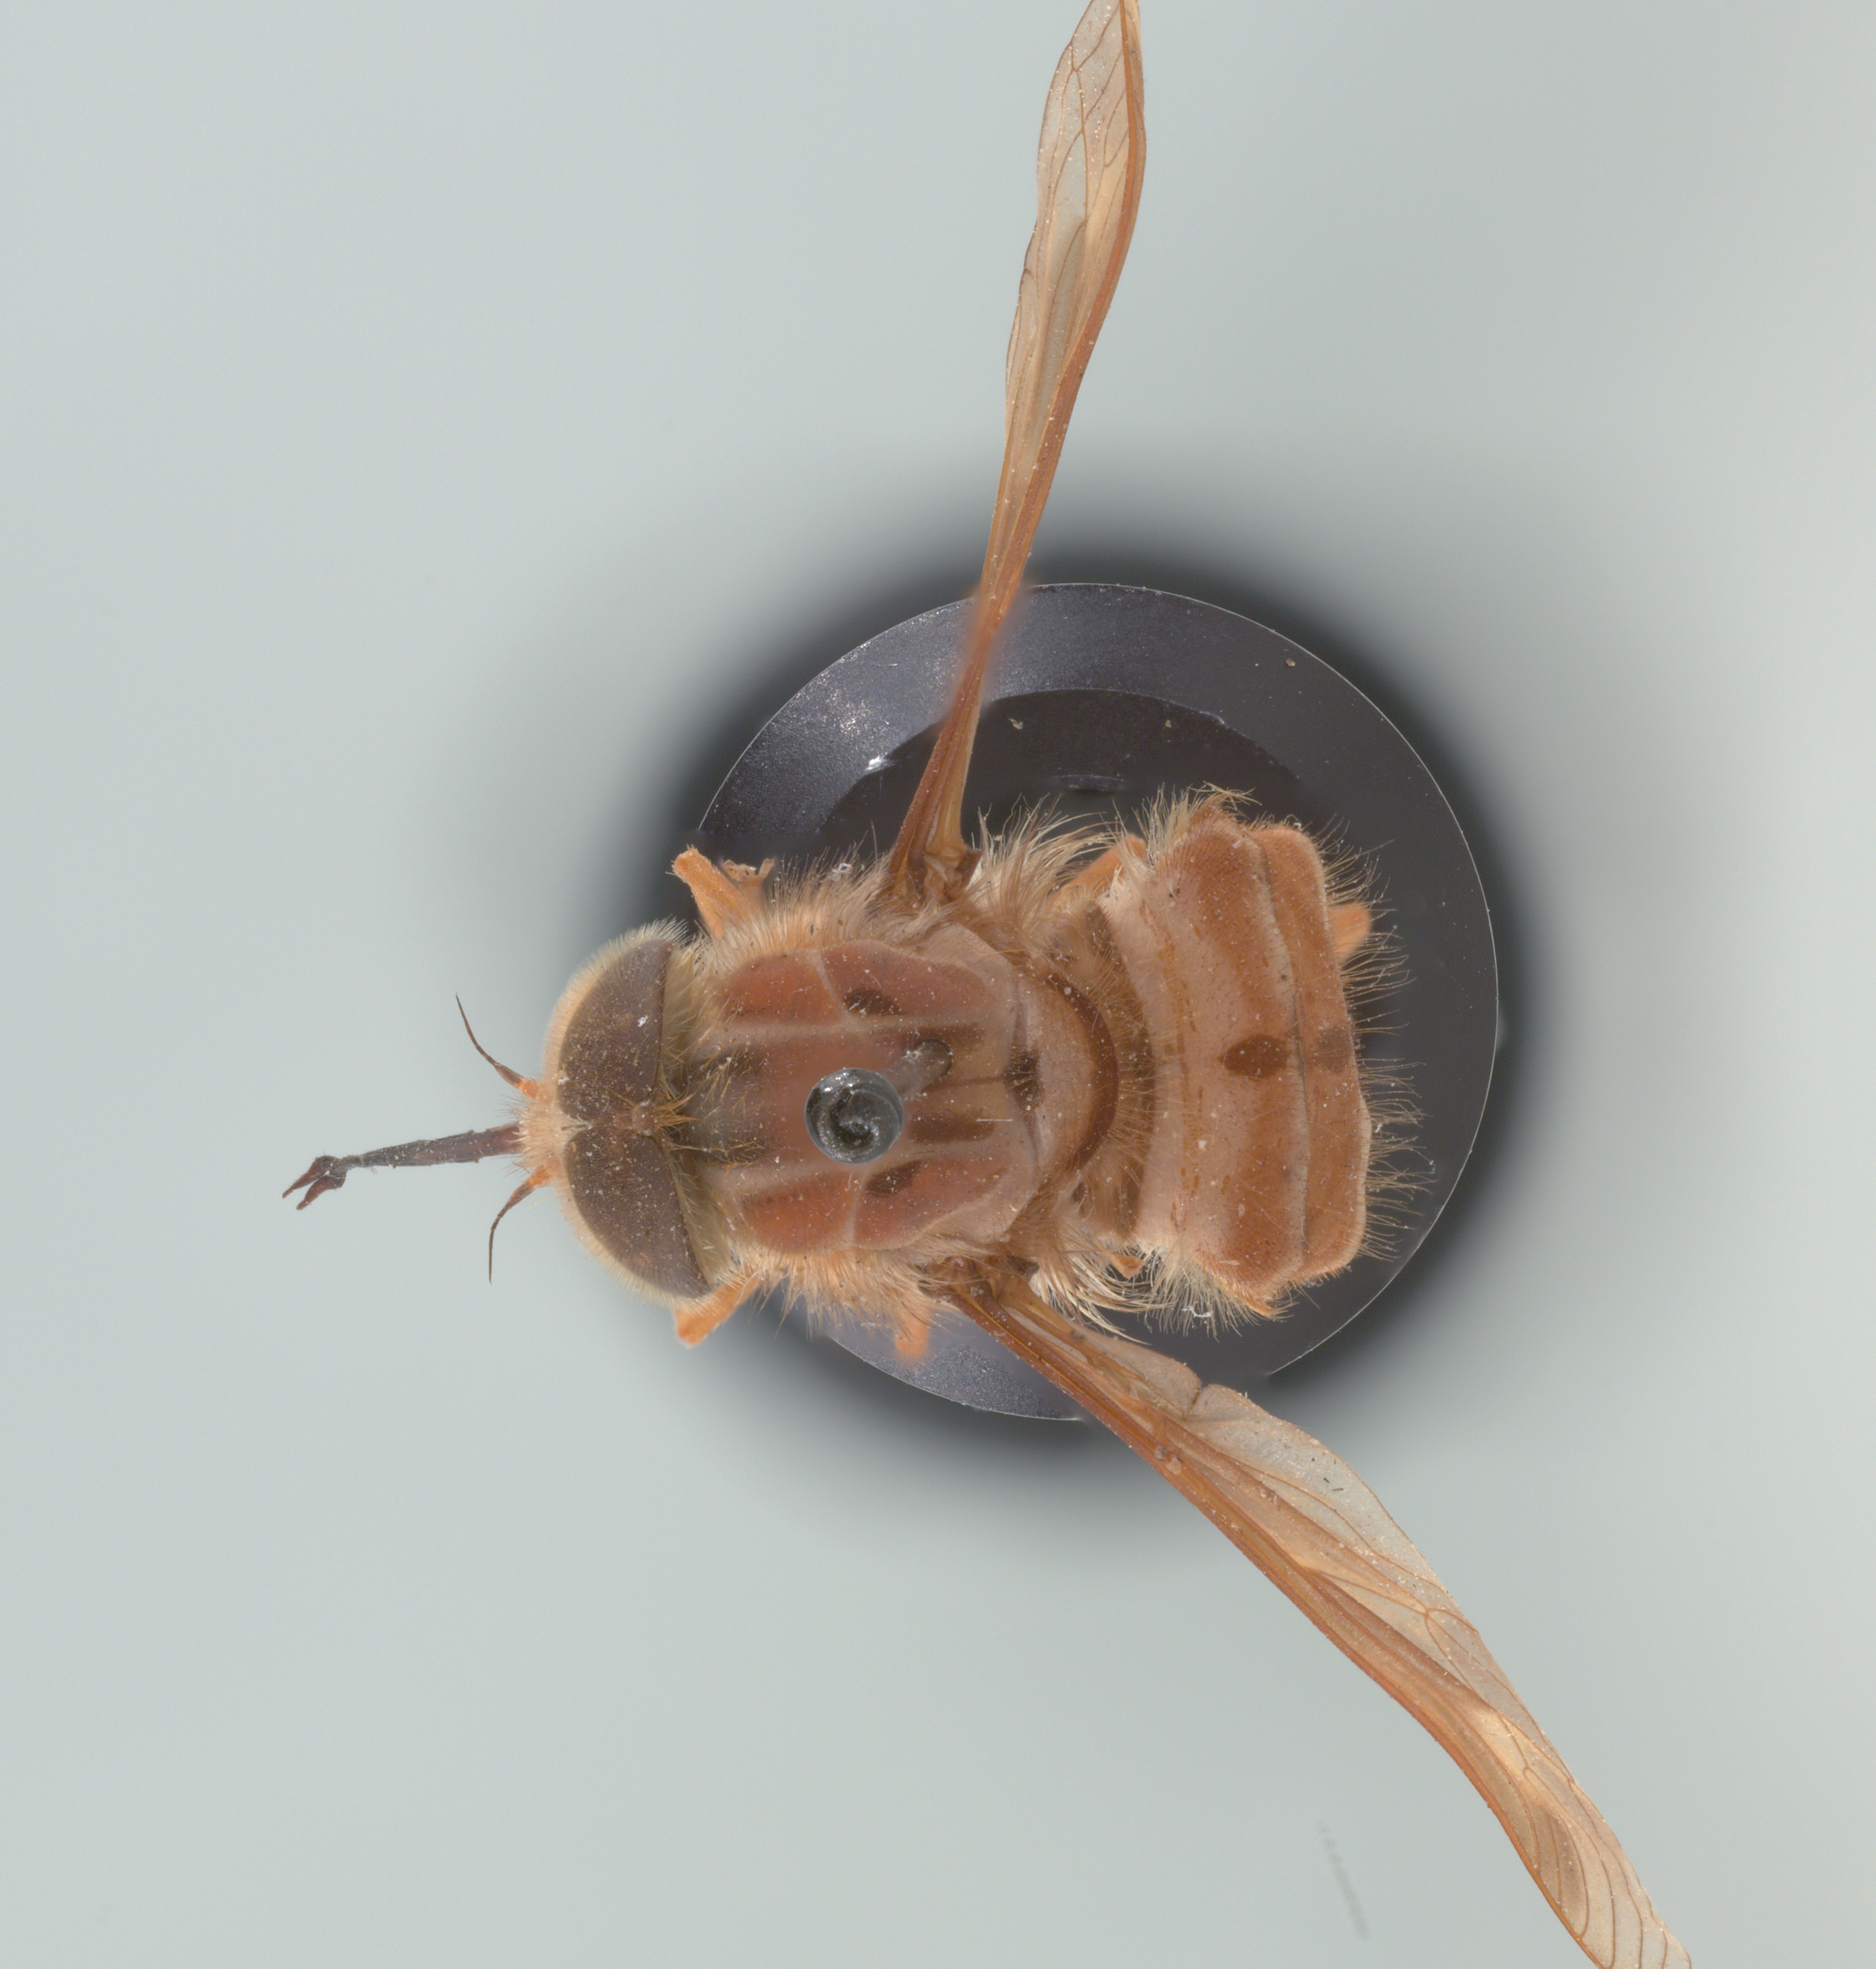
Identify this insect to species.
Hirmoneura nubipennis (also Trichophthalma nubipennis)
